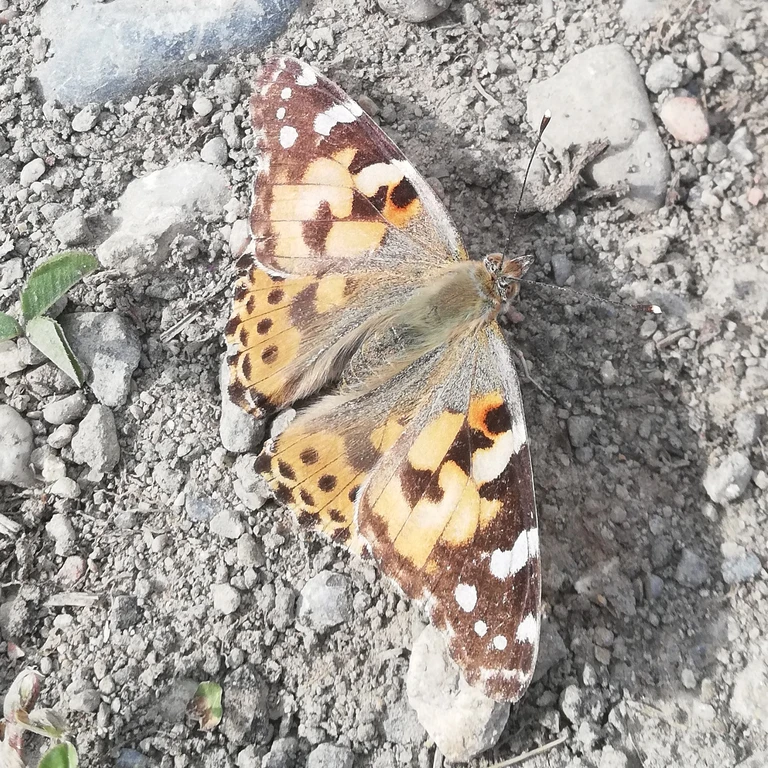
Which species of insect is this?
Vanessa cardui
